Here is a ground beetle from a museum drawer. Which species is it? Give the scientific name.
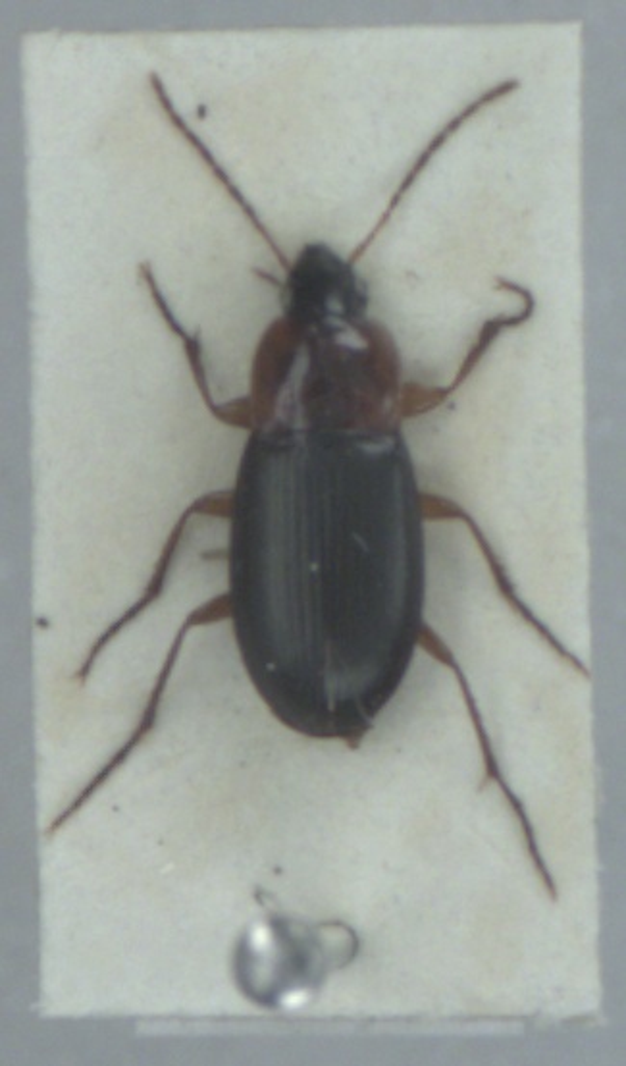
Calathus melanocephalus
